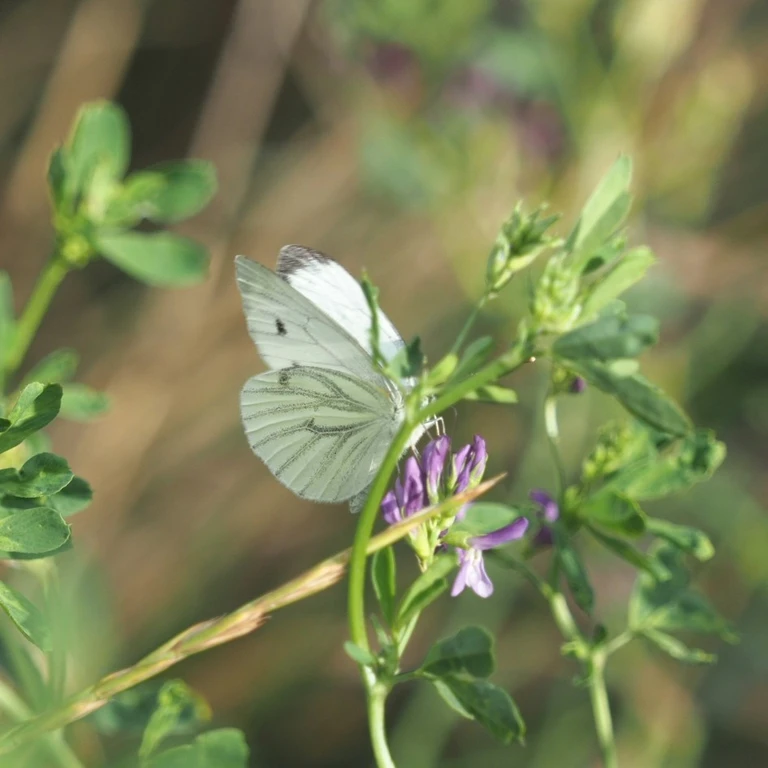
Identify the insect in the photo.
Pieris napi
